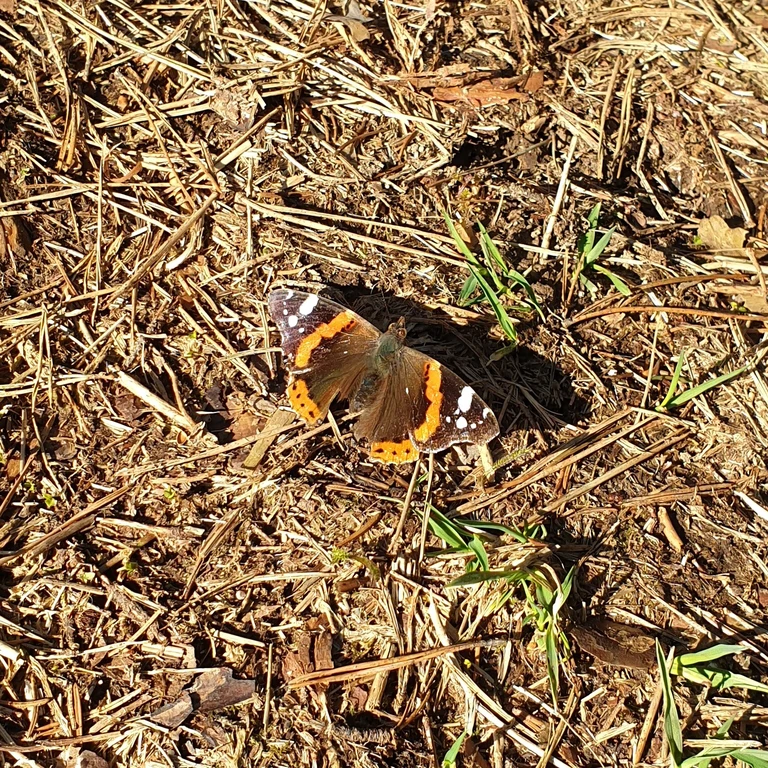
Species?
Vanessa atalanta
